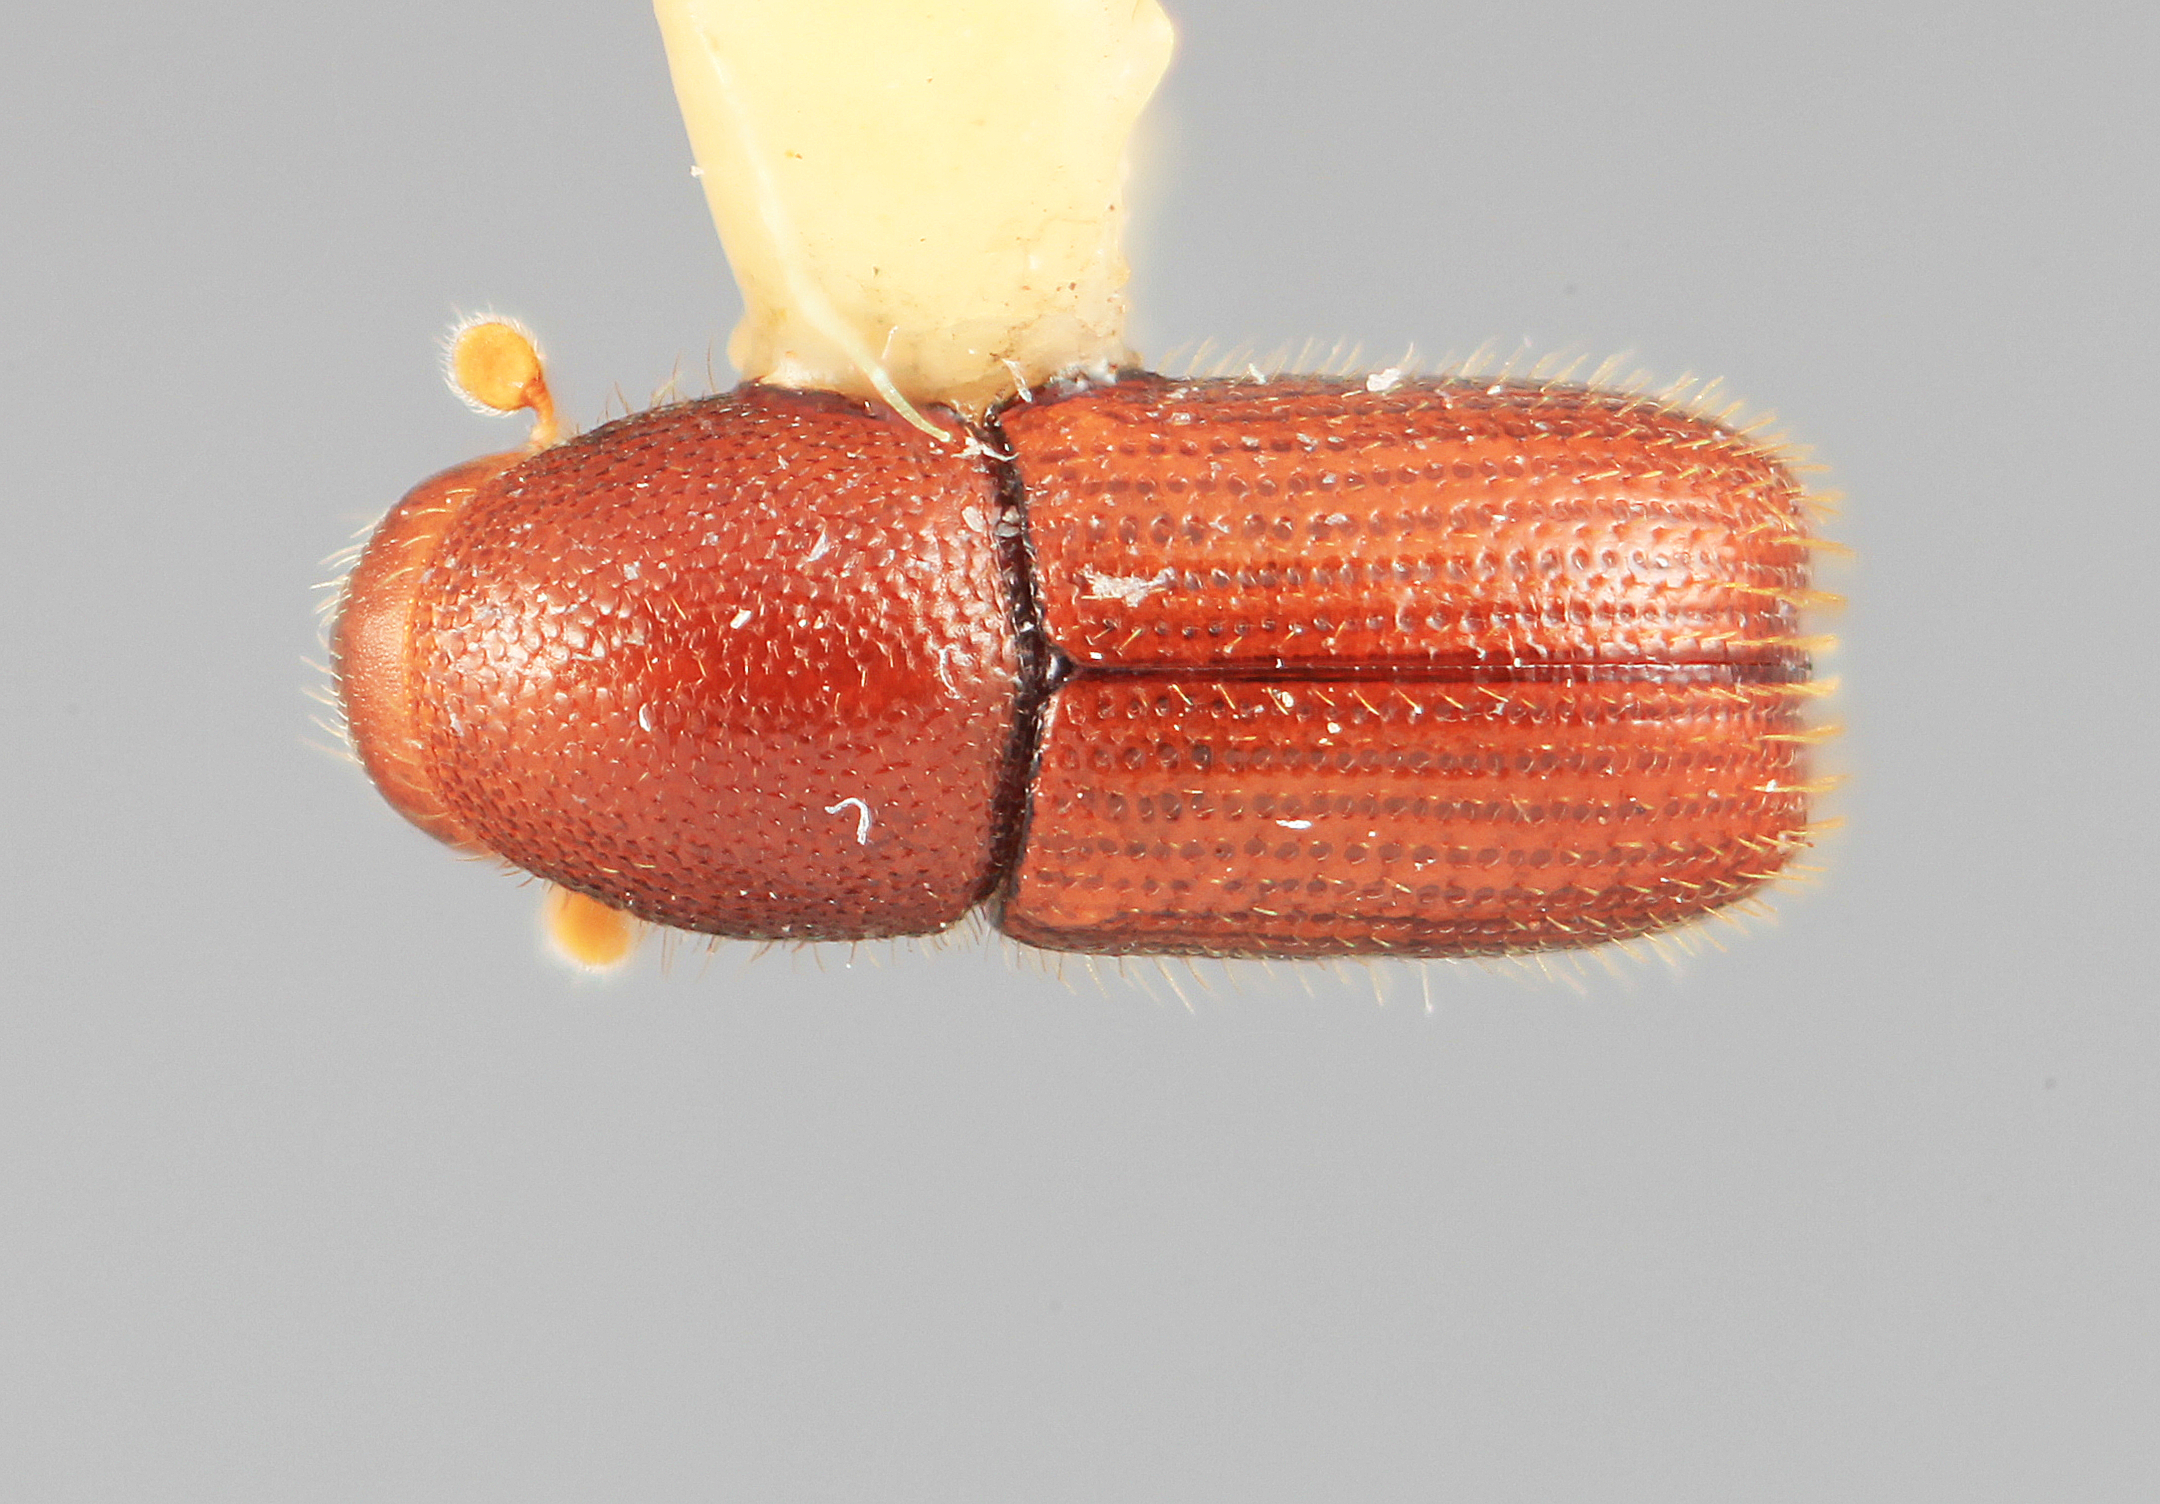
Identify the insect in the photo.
Dendrocranulus securus
